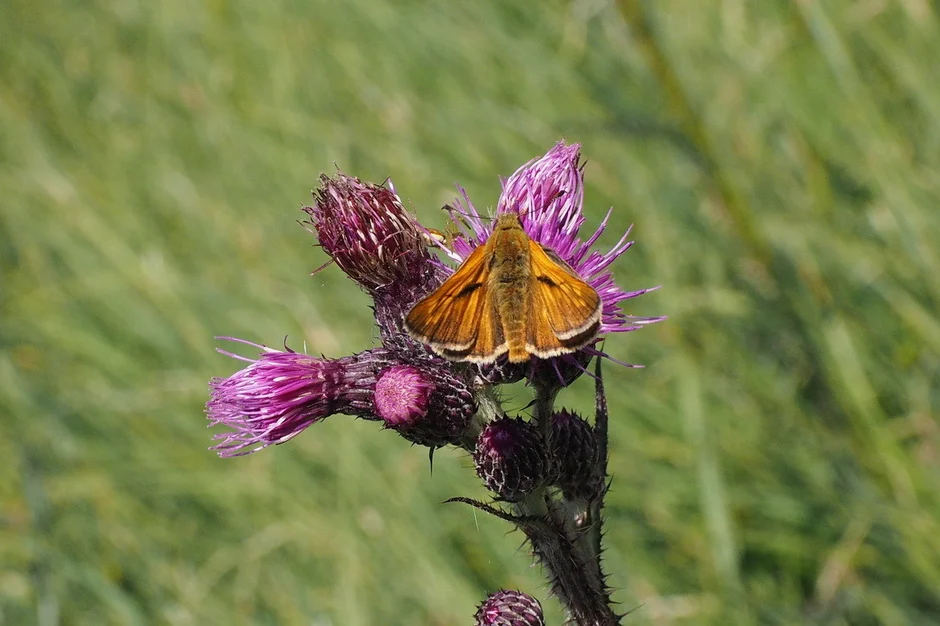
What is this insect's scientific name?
Ochlodes sylvanus (also Ochlodes venata)
